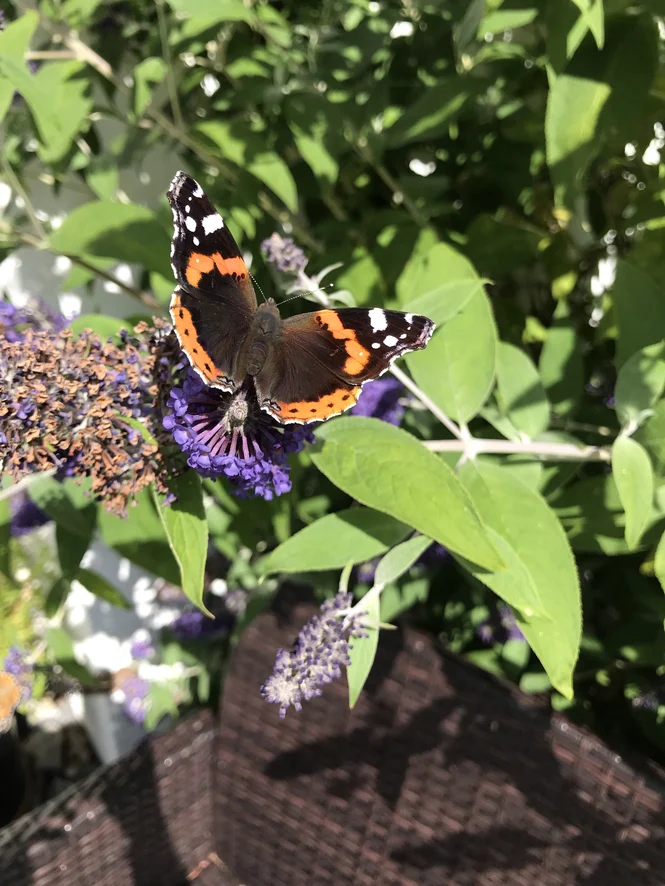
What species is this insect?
Vanessa atalanta
